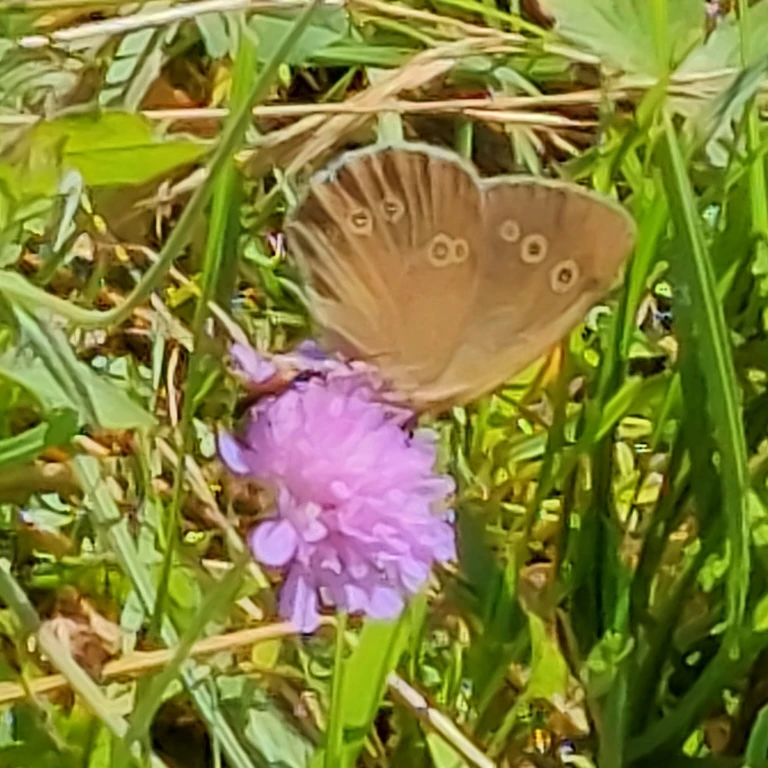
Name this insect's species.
Aphantopus hyperantus
